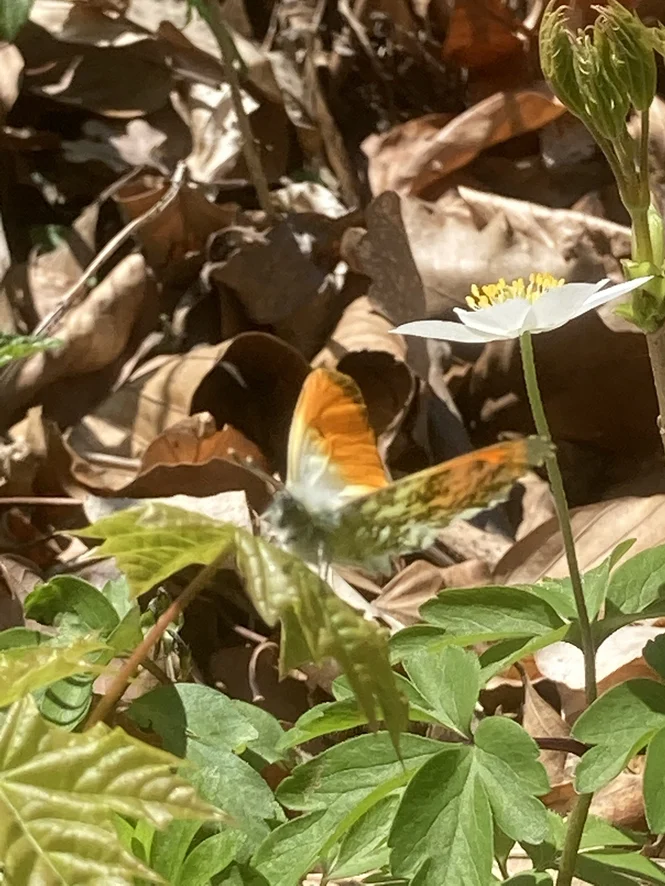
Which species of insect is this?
Anthocharis cardamines
